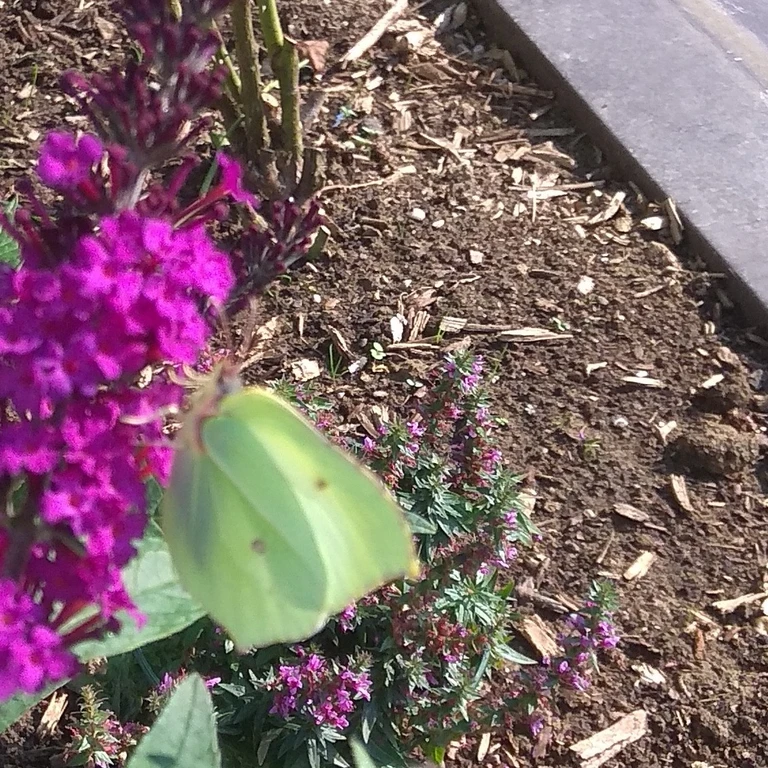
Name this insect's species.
Gonepteryx rhamni
